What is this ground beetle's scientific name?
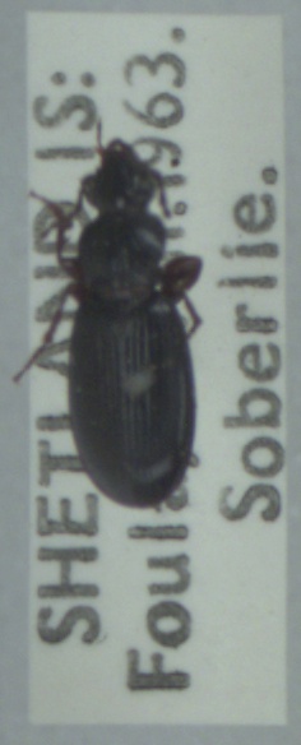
Patrobus assimilis
